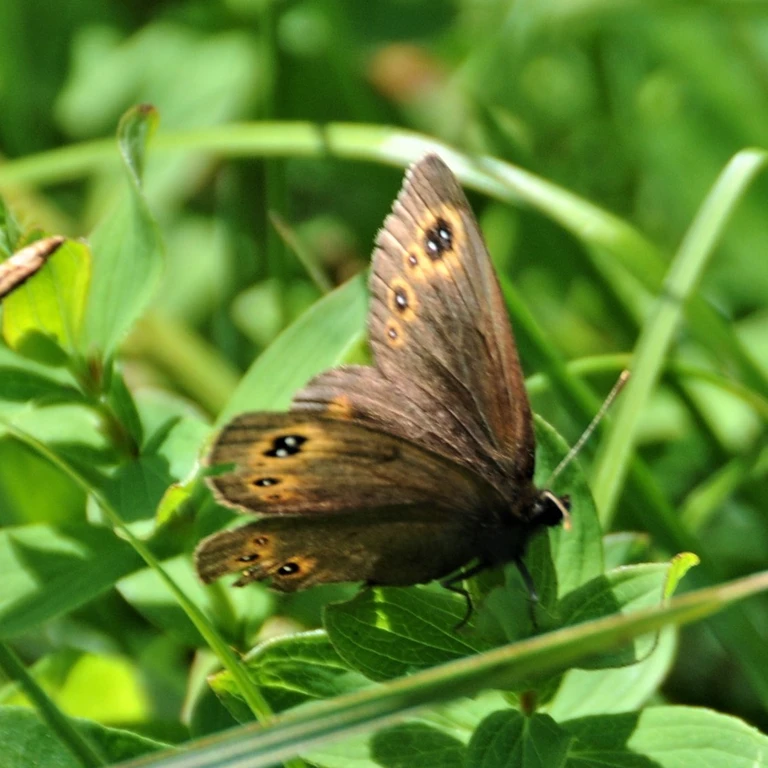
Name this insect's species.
Erebia medusa
